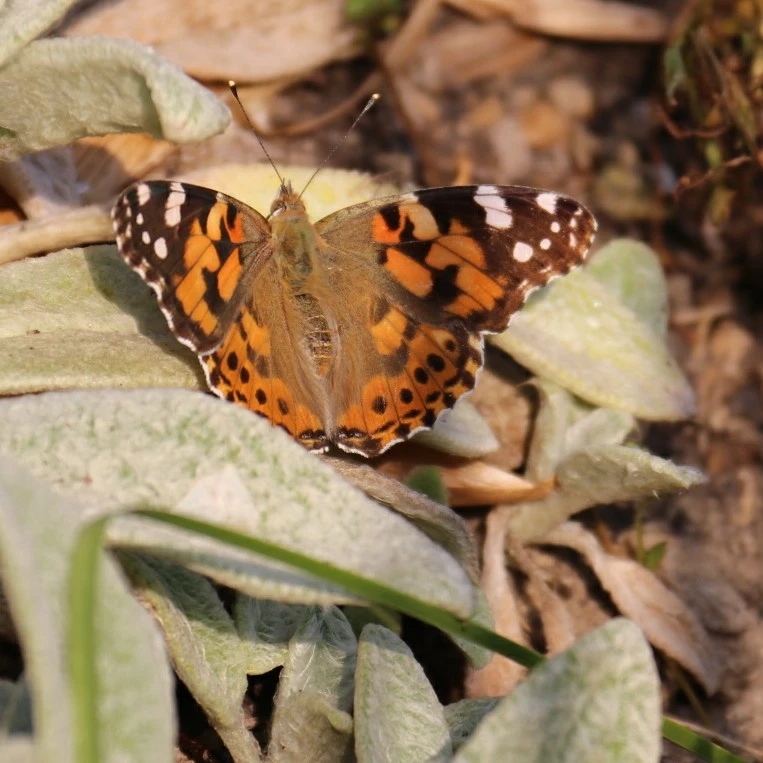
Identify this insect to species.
Vanessa cardui
